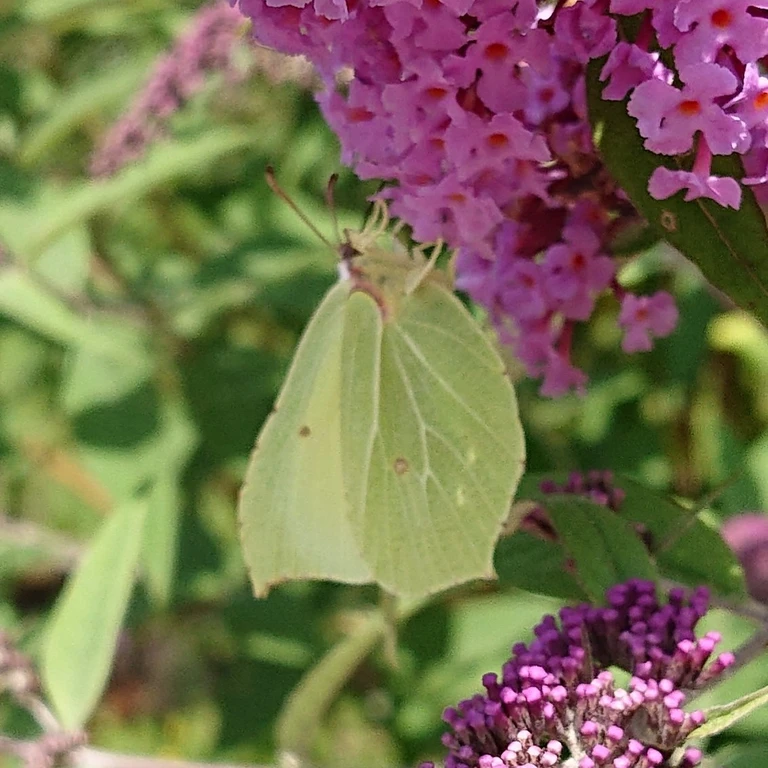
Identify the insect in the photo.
Gonepteryx rhamni
